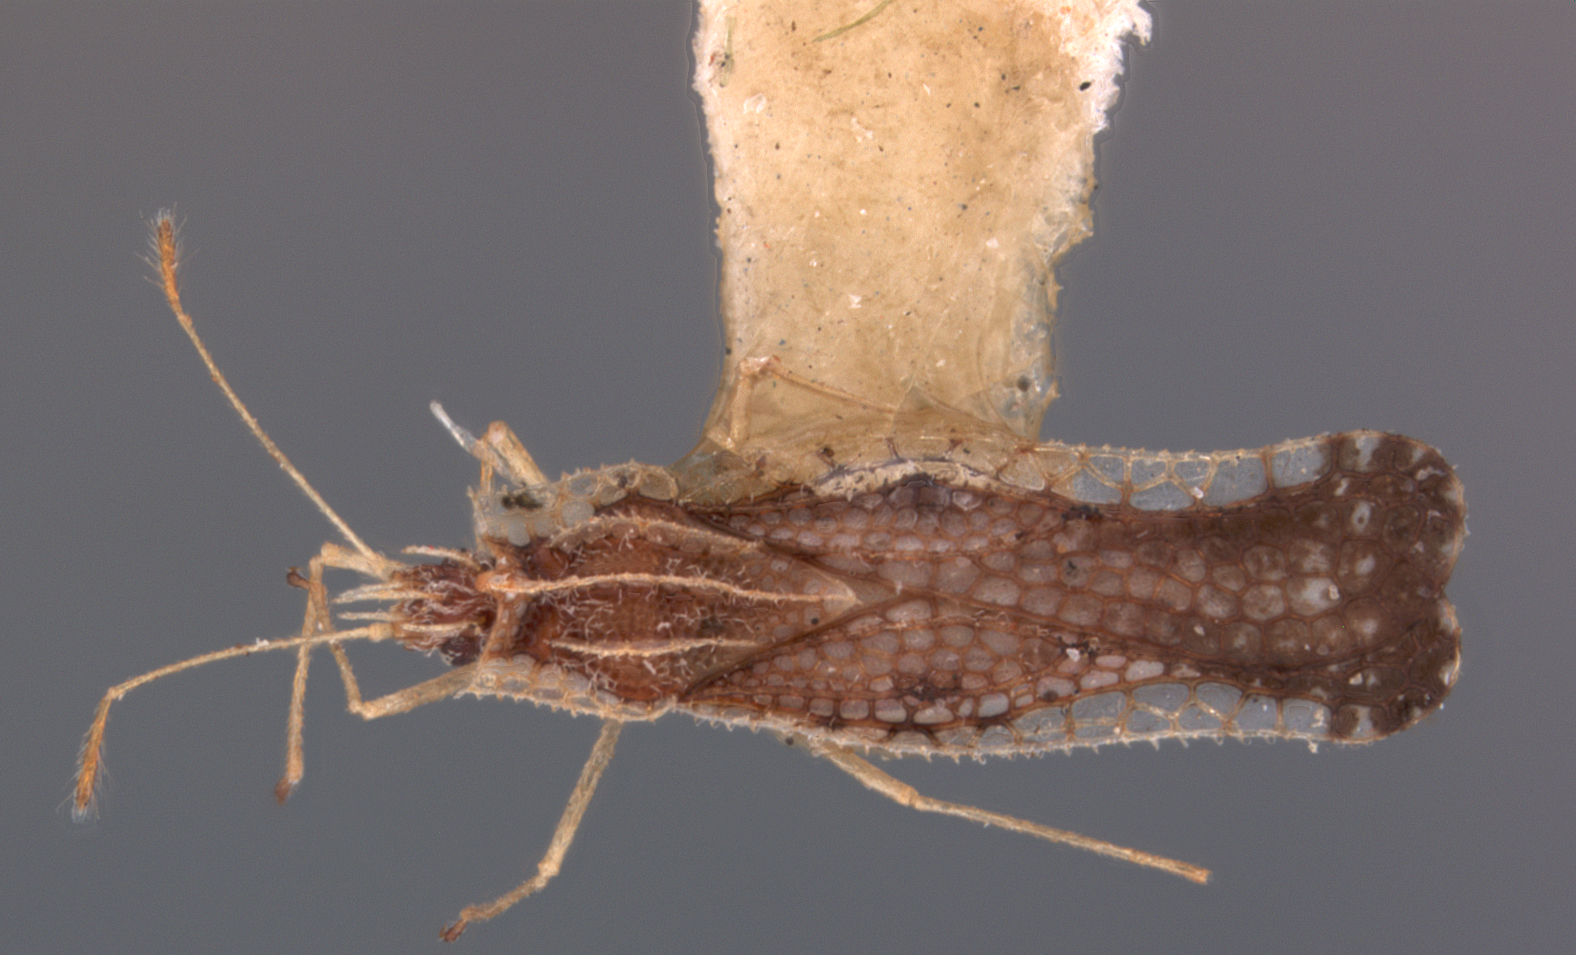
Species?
Hormisdas bella
